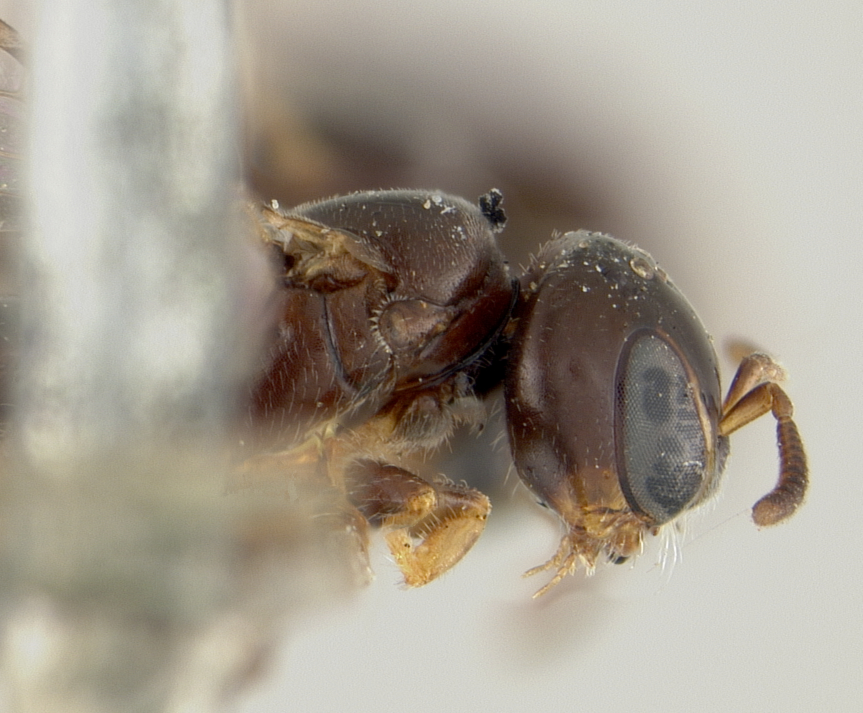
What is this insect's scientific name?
Euryglossella nothula
